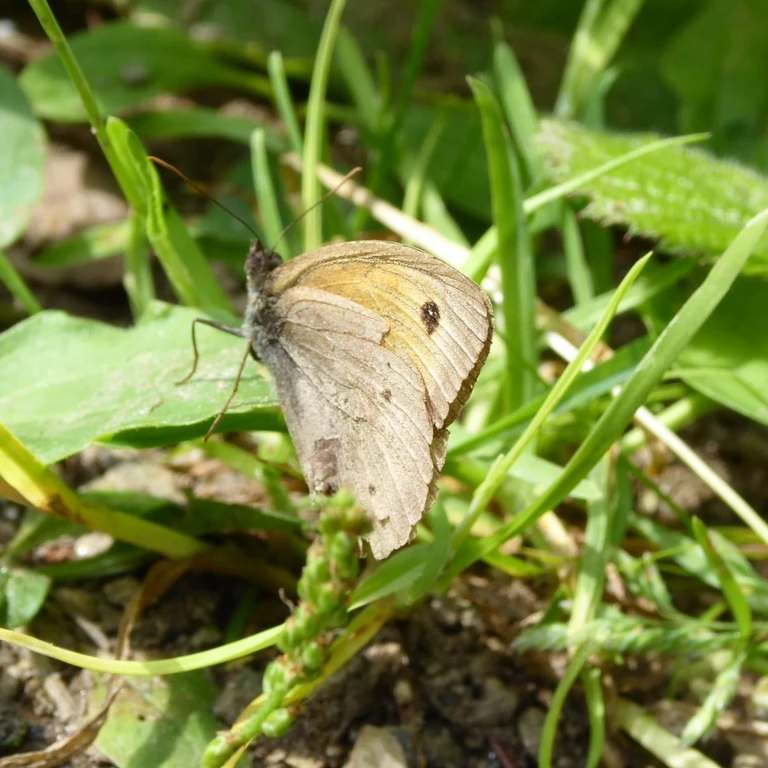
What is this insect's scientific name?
Maniola jurtina
